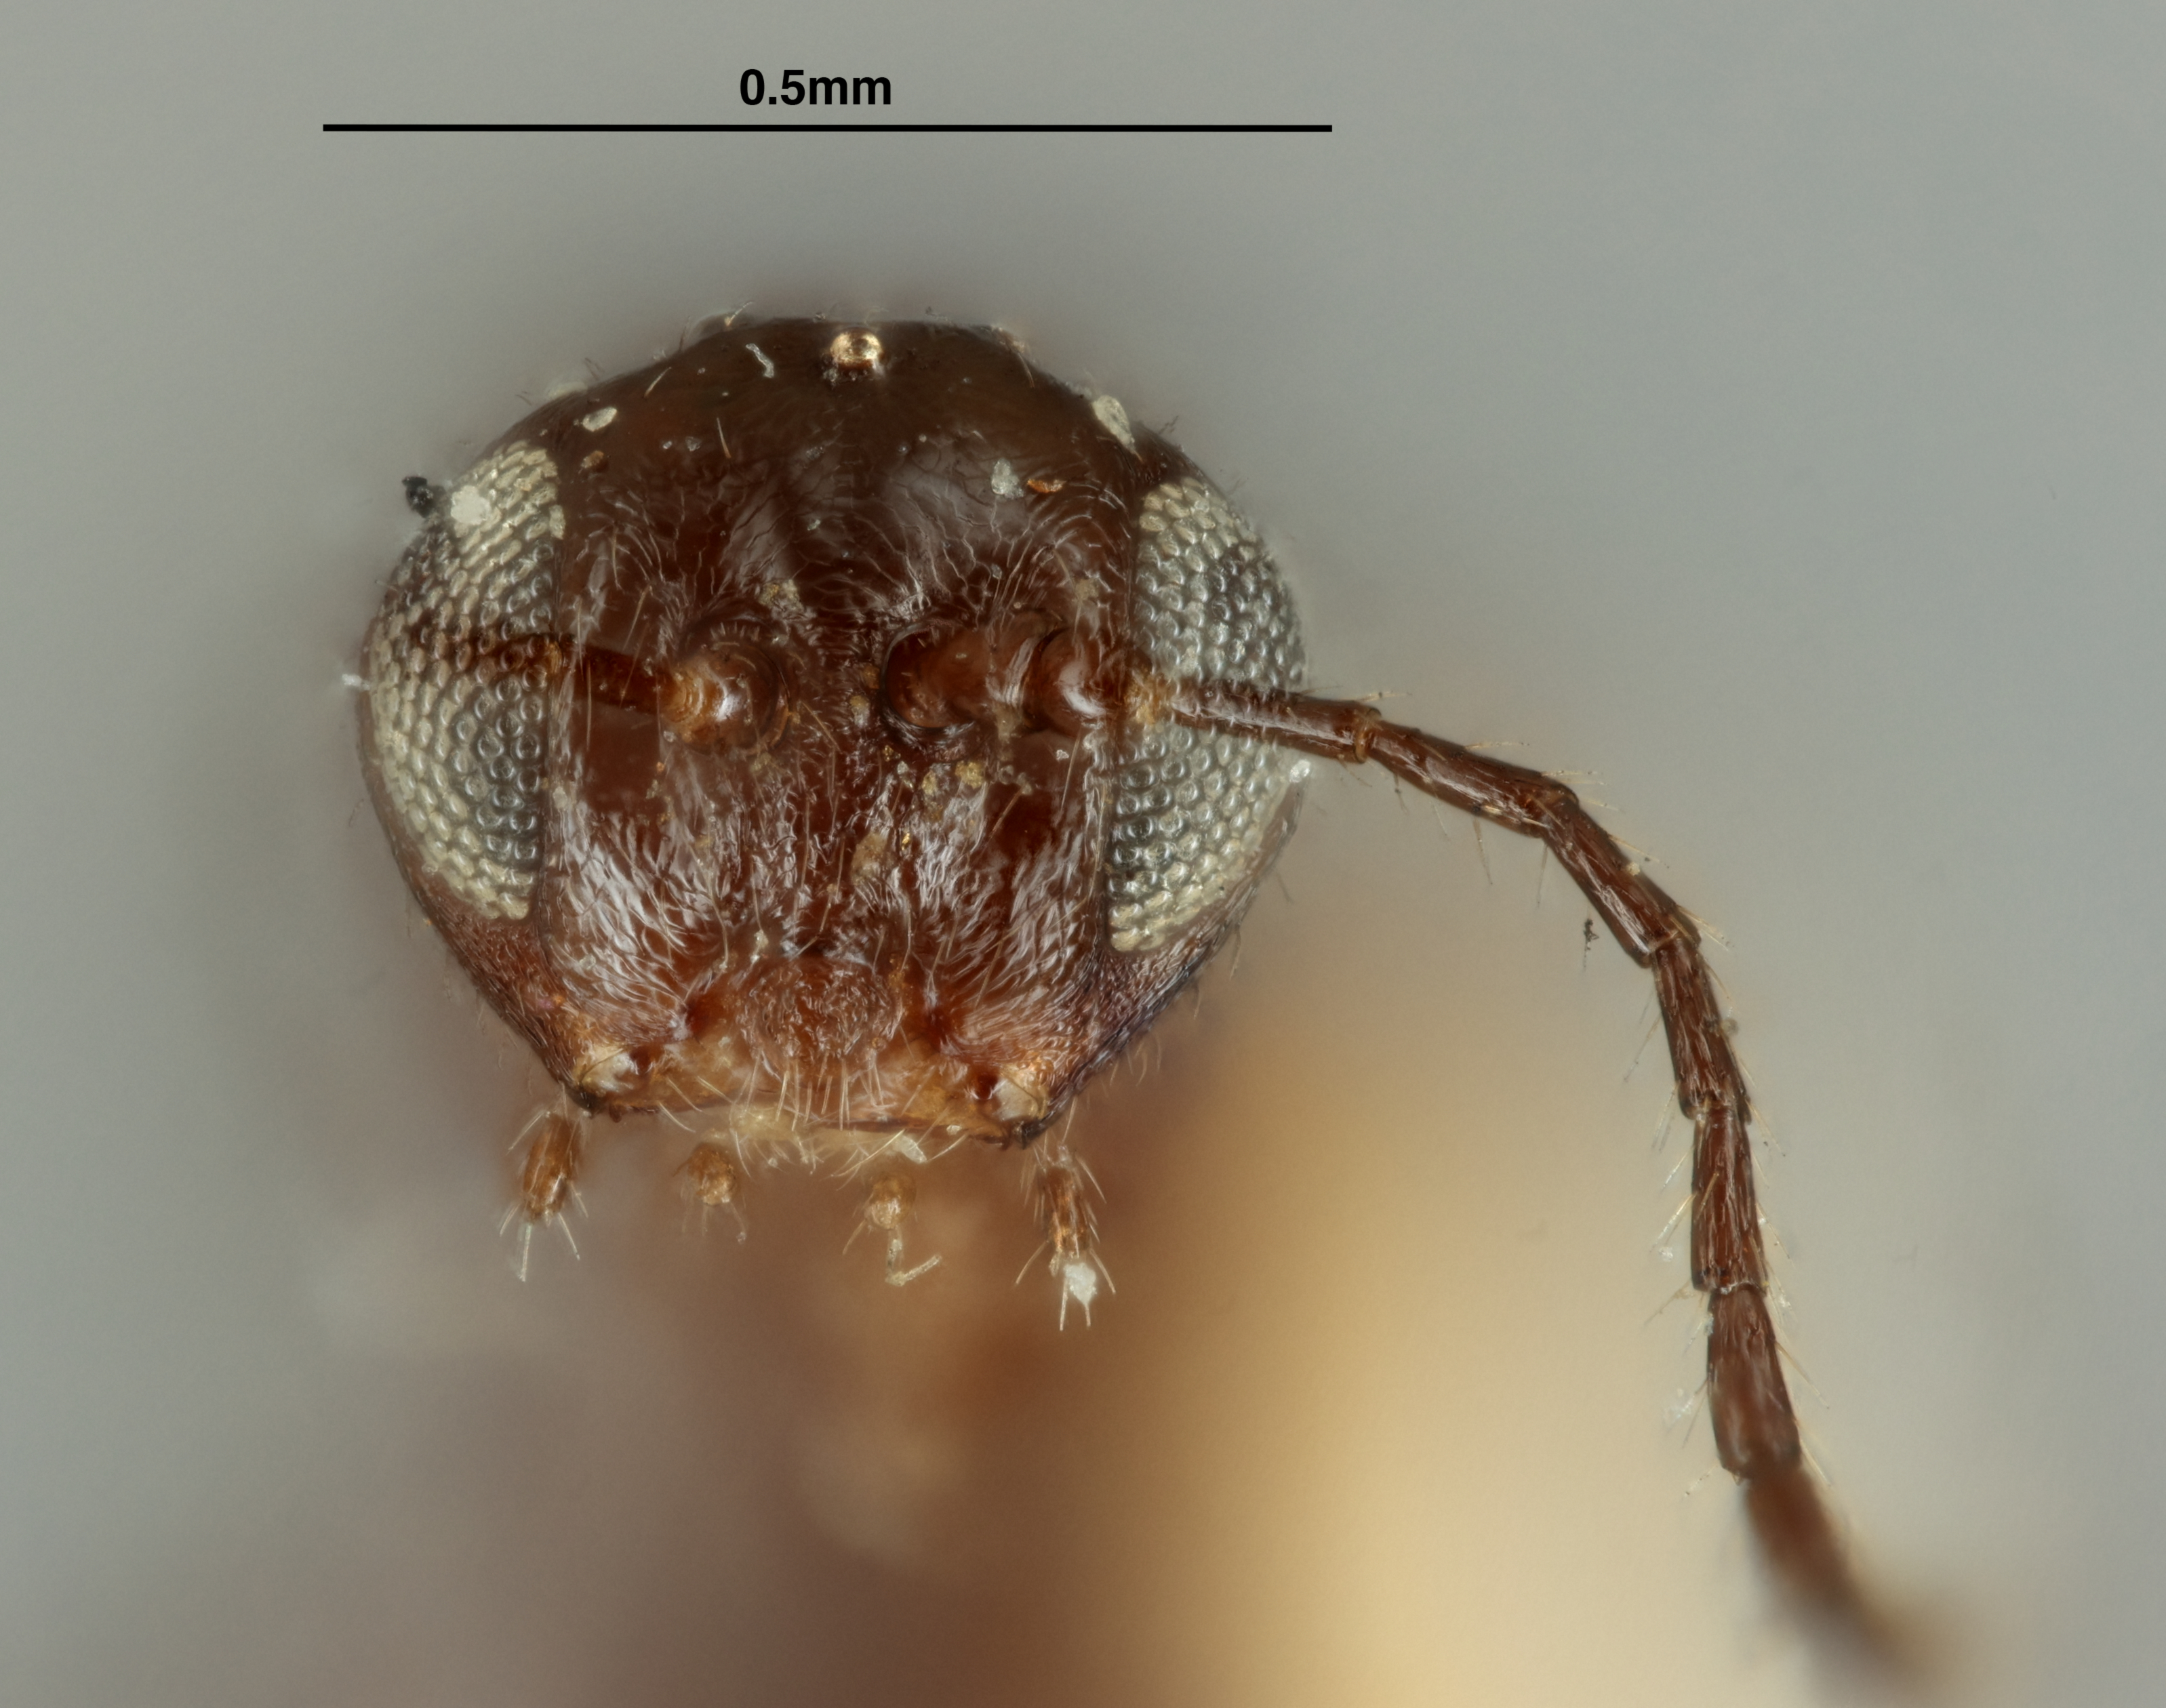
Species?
Neuroterus atamiensis
